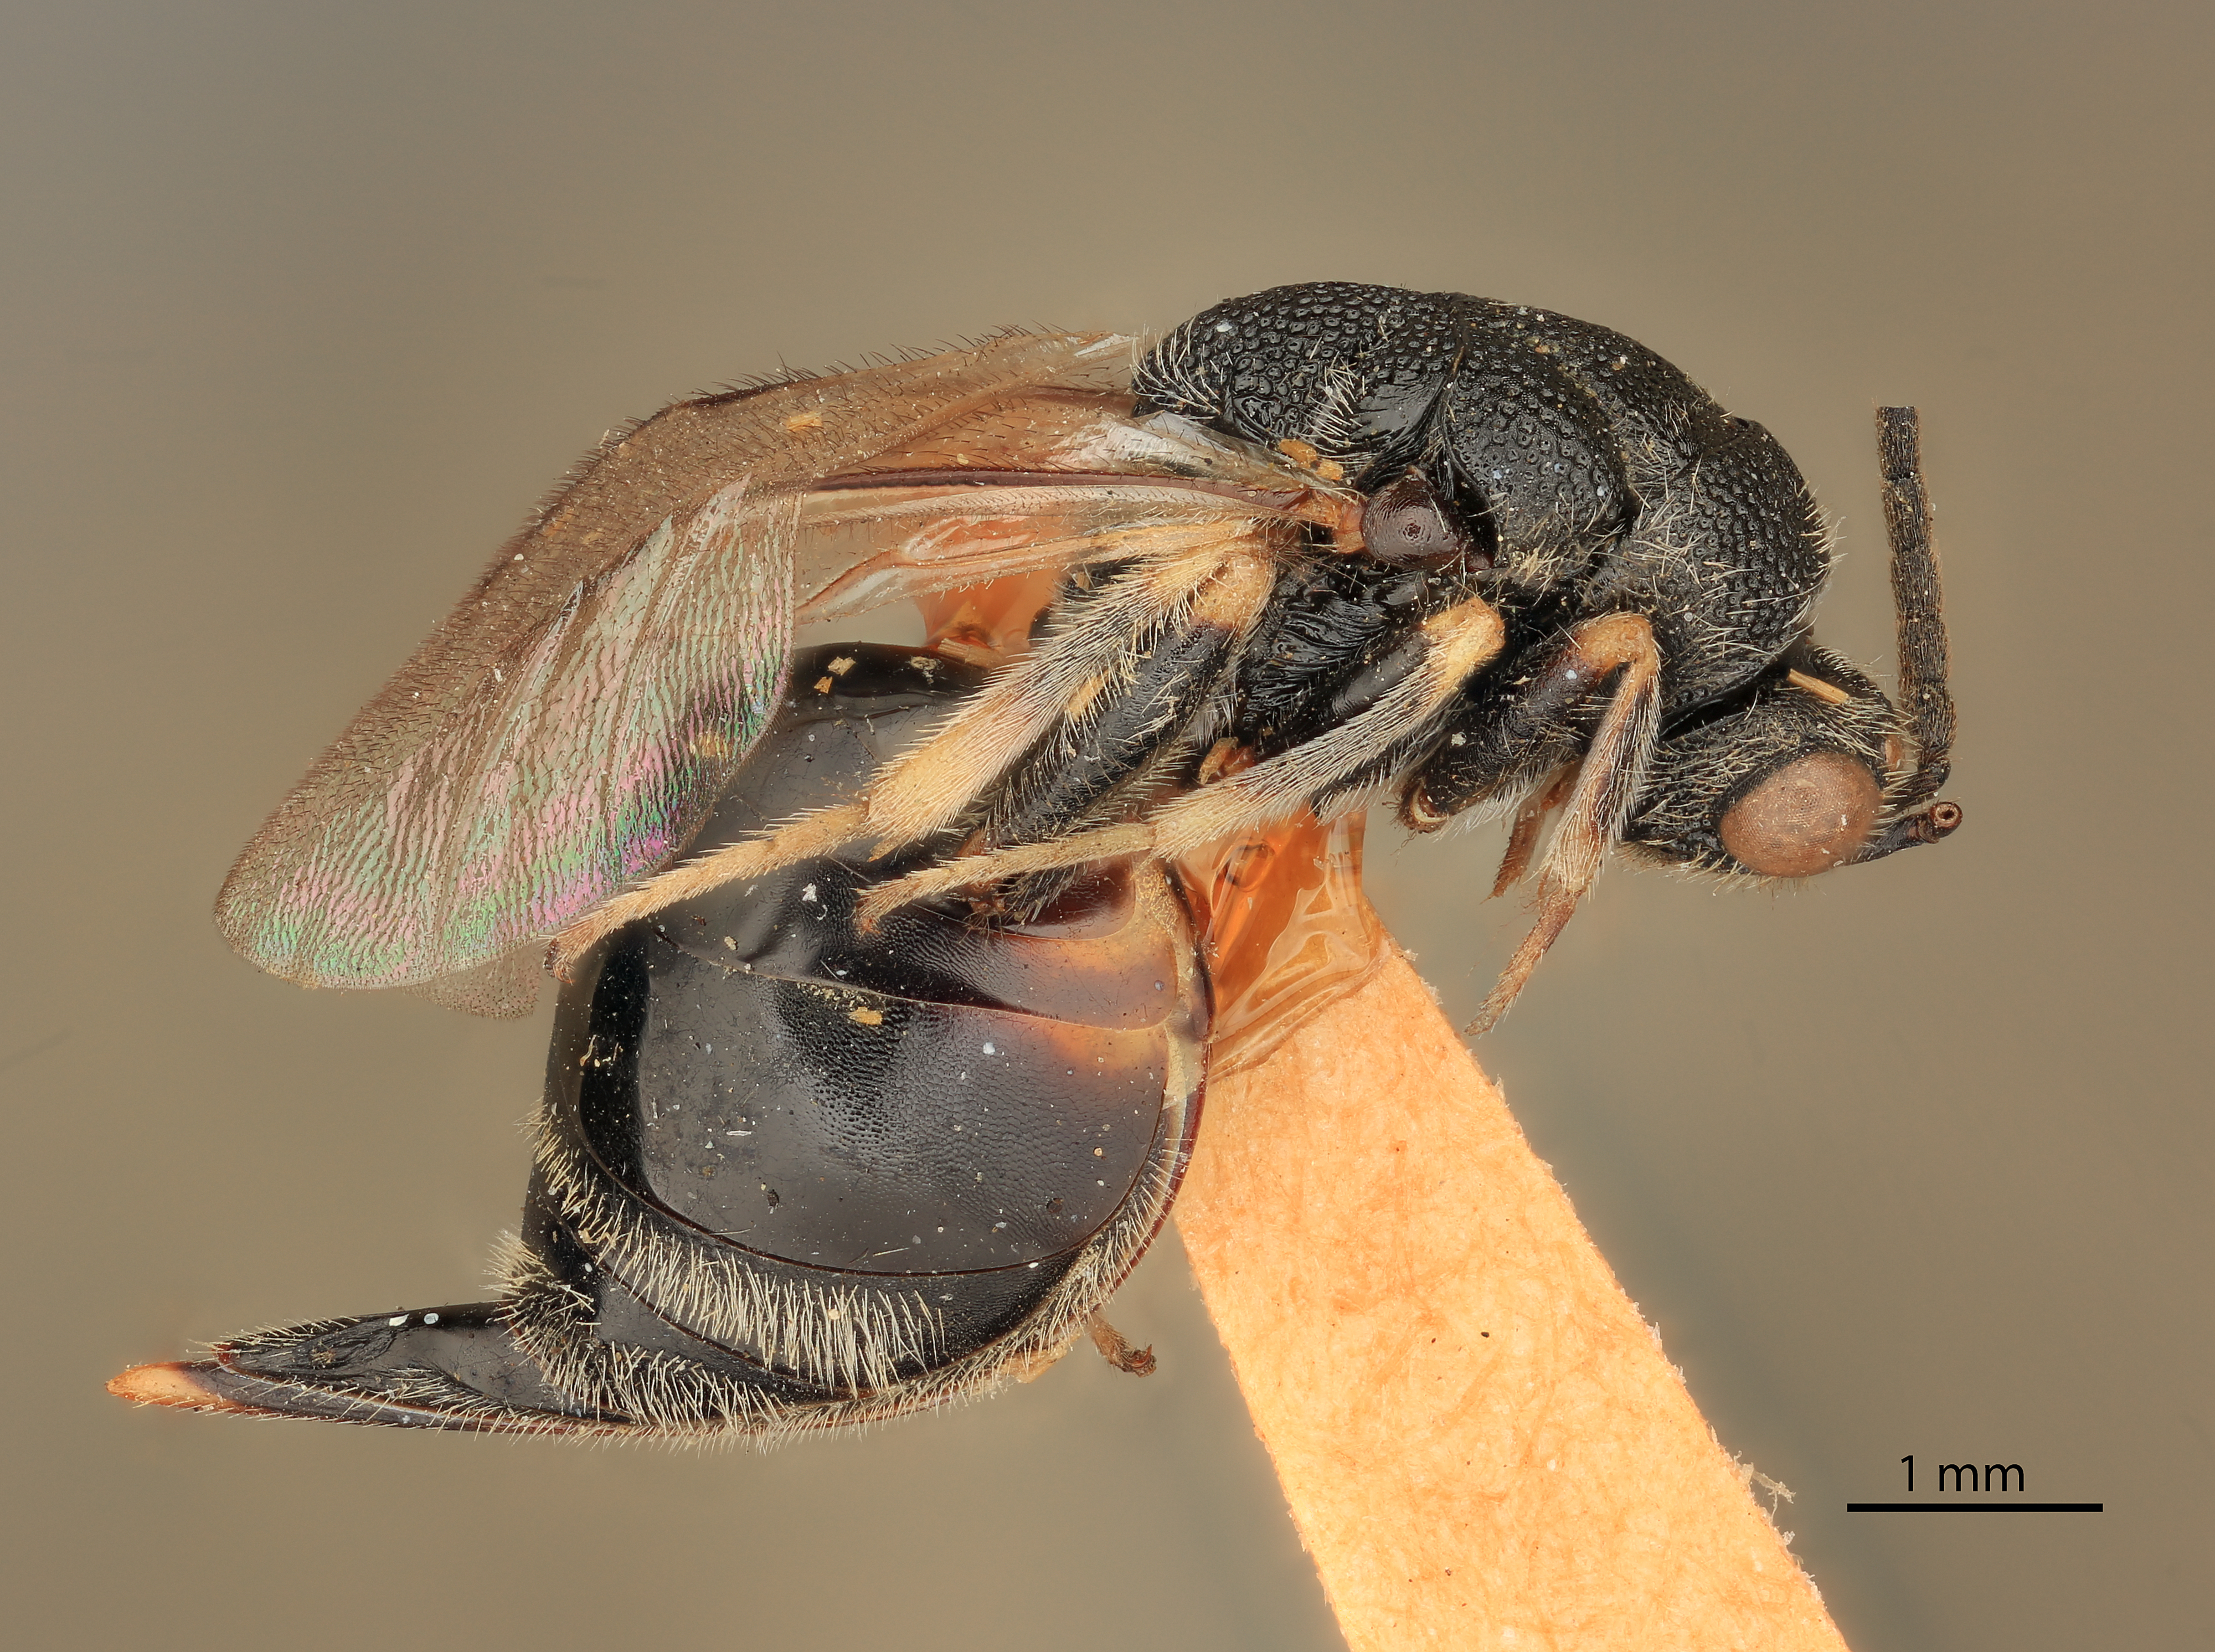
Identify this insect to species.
Eurytoma ingens
